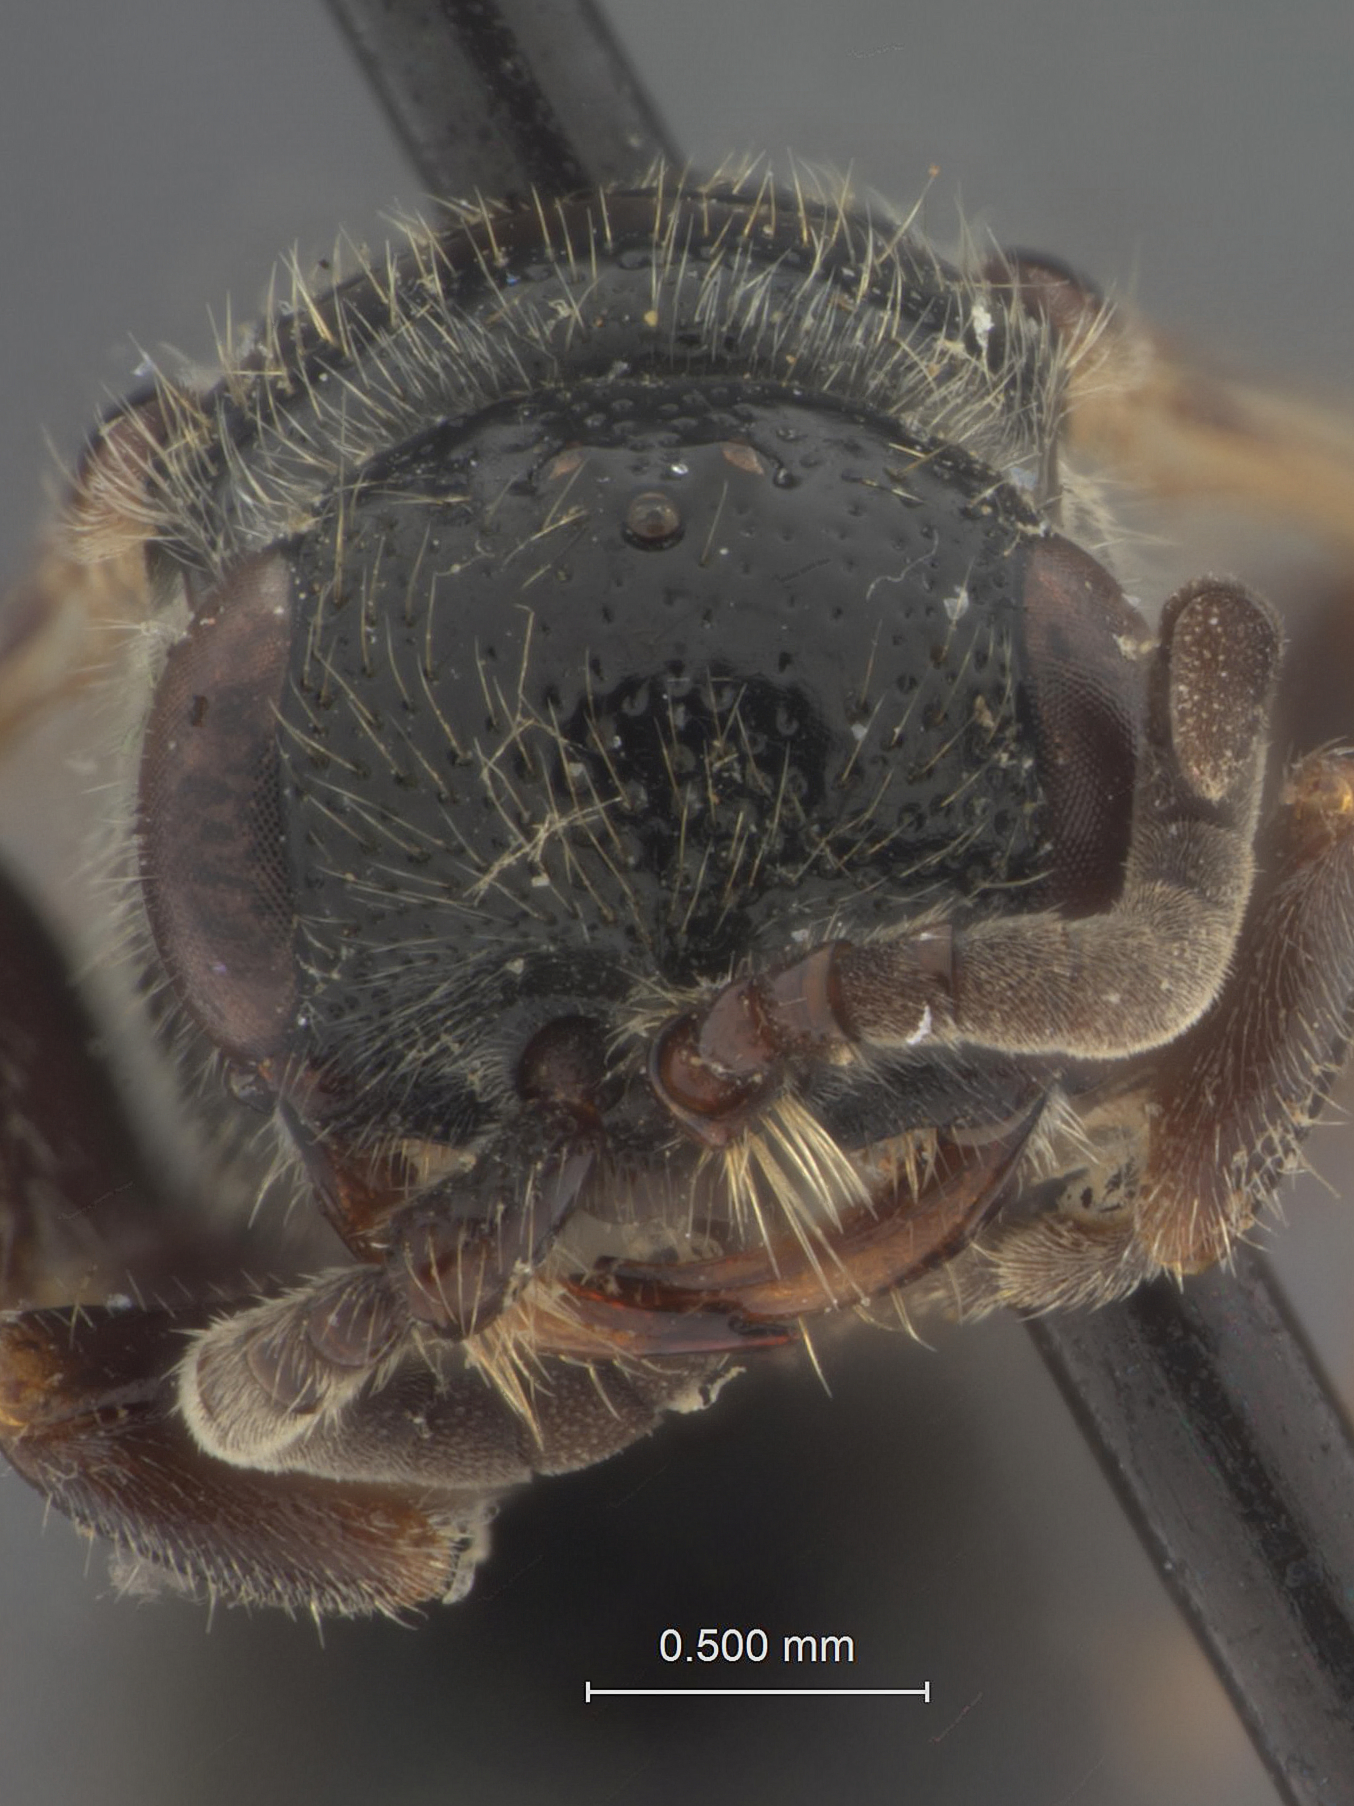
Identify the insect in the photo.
Tiphia pullivora
